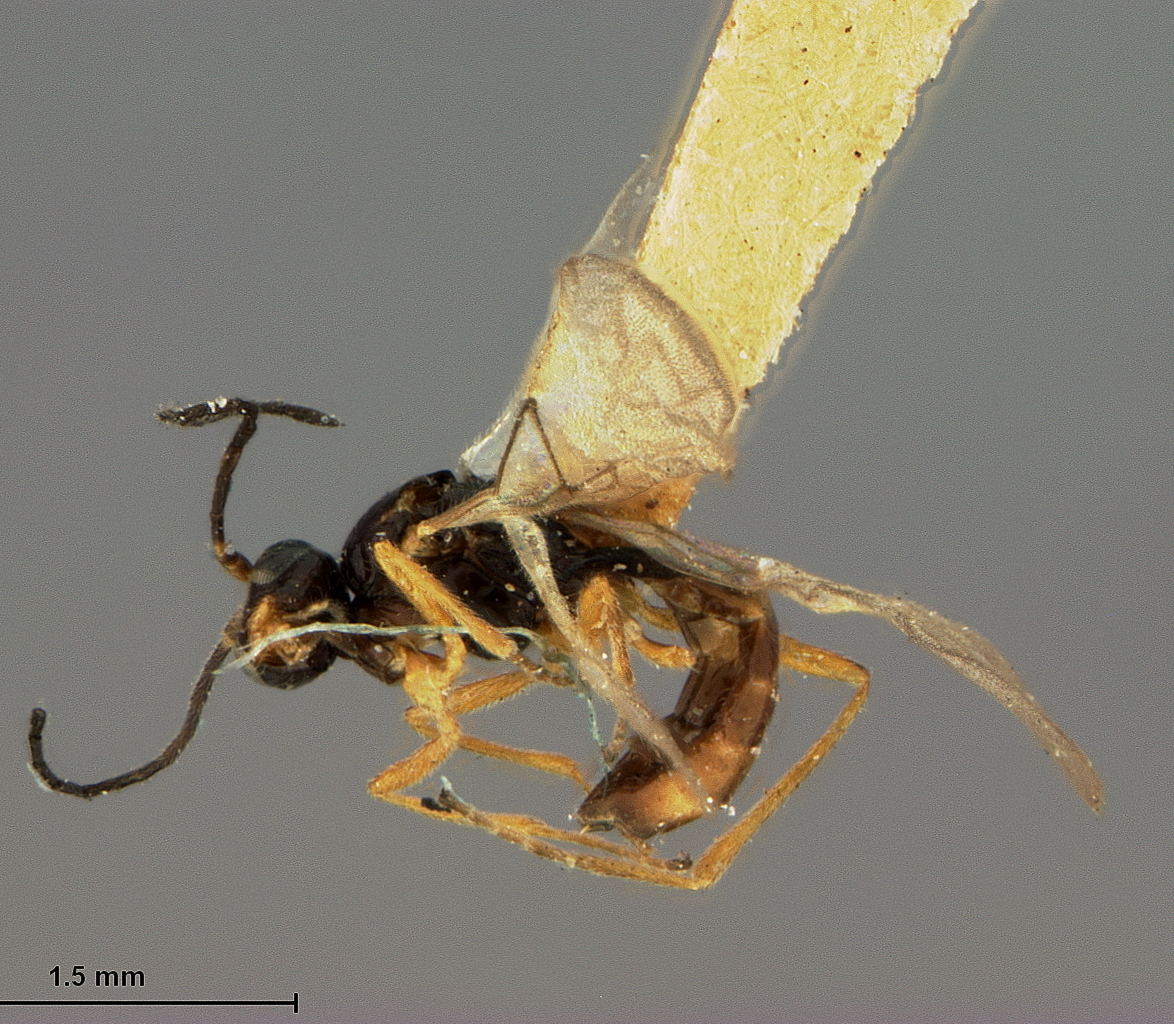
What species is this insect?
Aphidius glacialis
